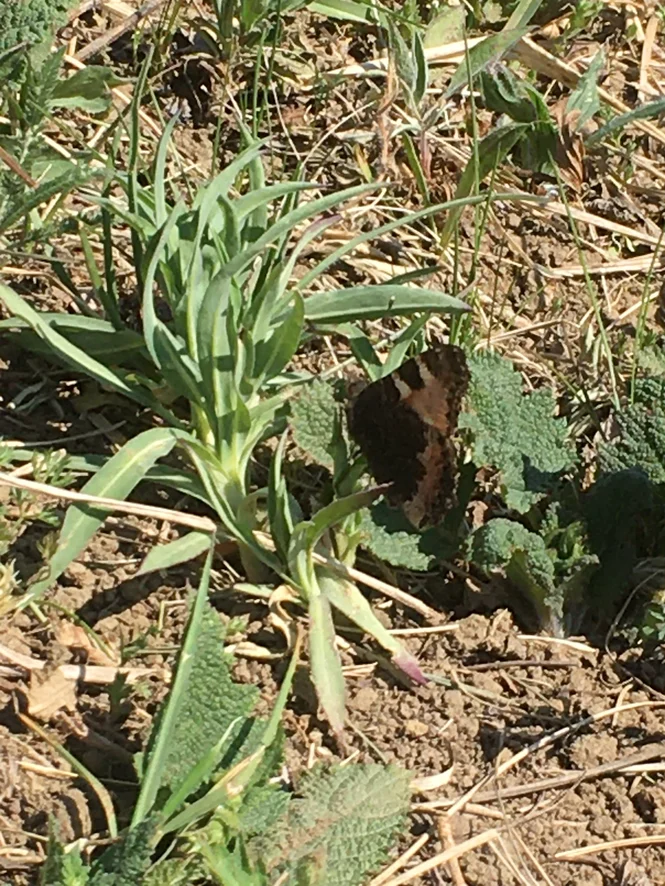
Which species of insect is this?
Aglais urticae
